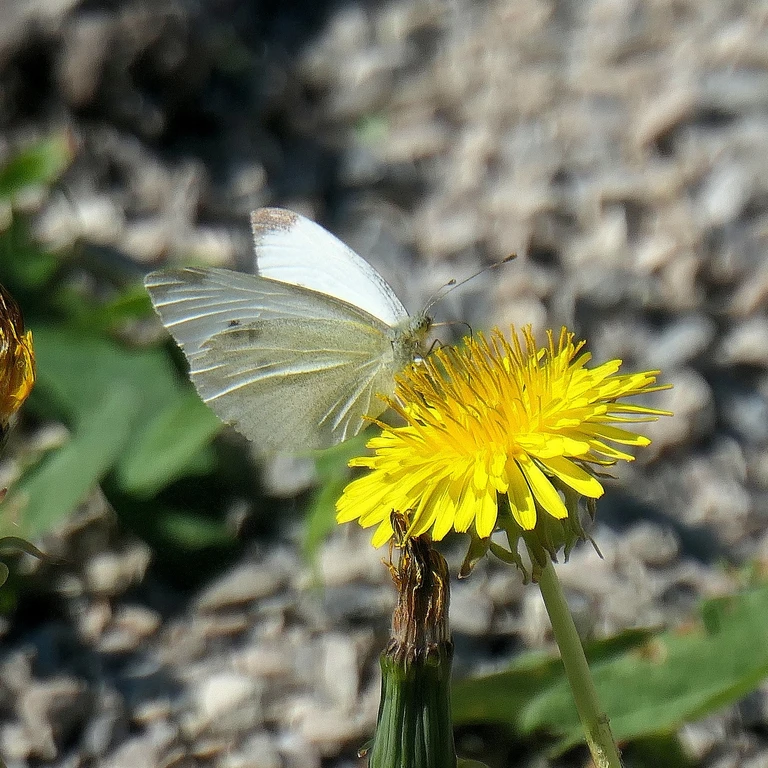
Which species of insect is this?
Pieris rapae
